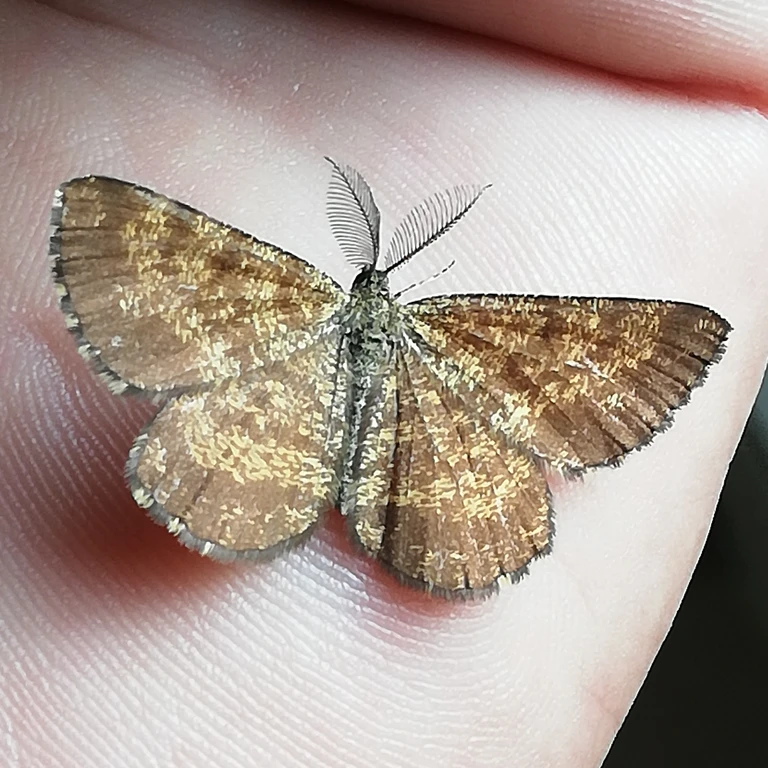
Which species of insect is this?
Ematurga atomaria
